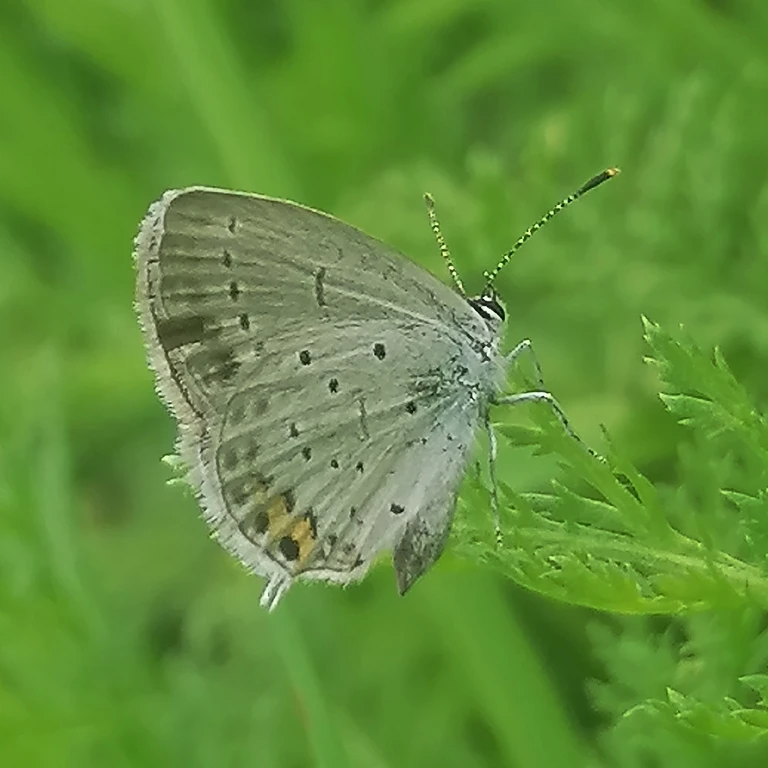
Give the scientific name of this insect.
Cupido argiades (also Elkalyce argiades)
